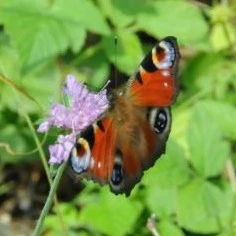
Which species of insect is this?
Aglais io
